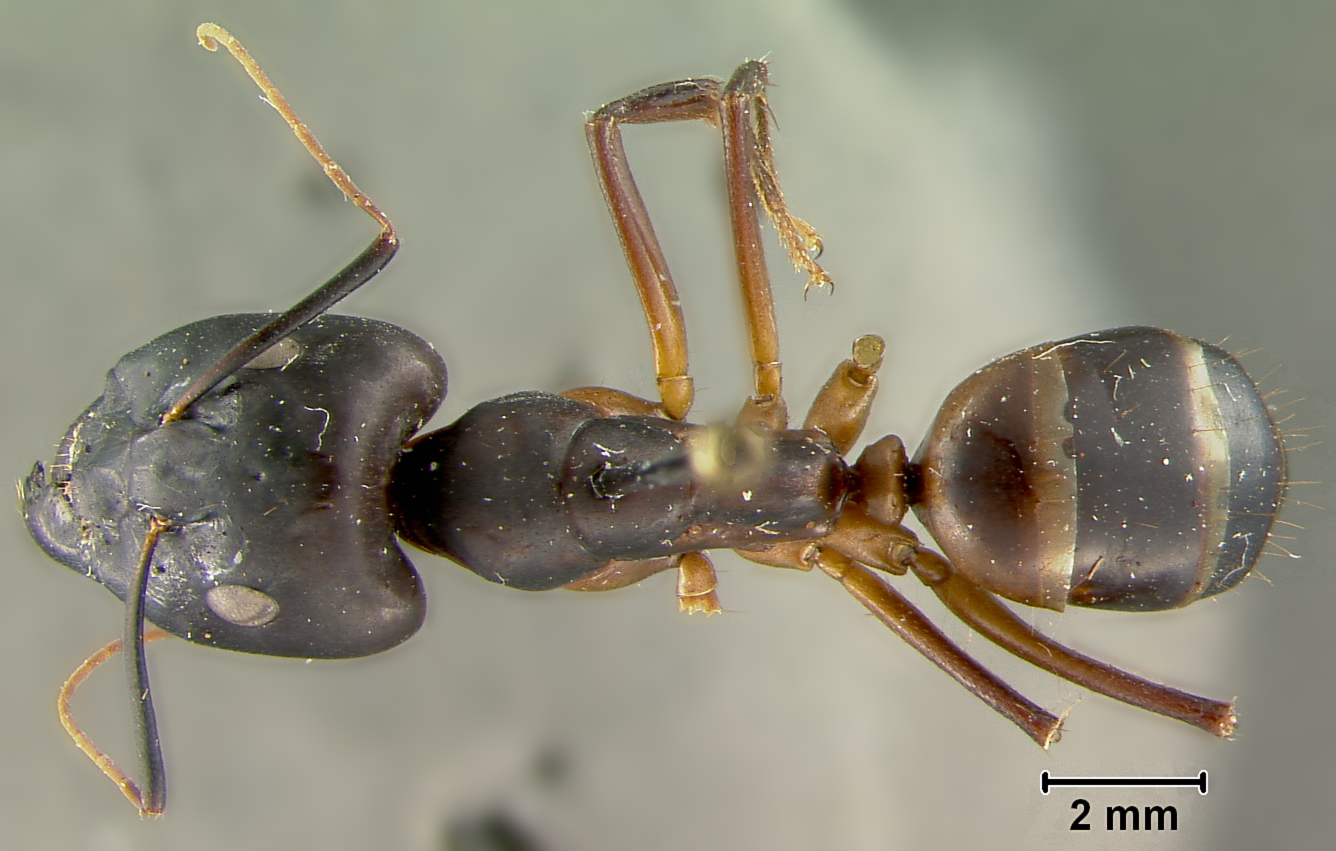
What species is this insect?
Camponotus foleyi
